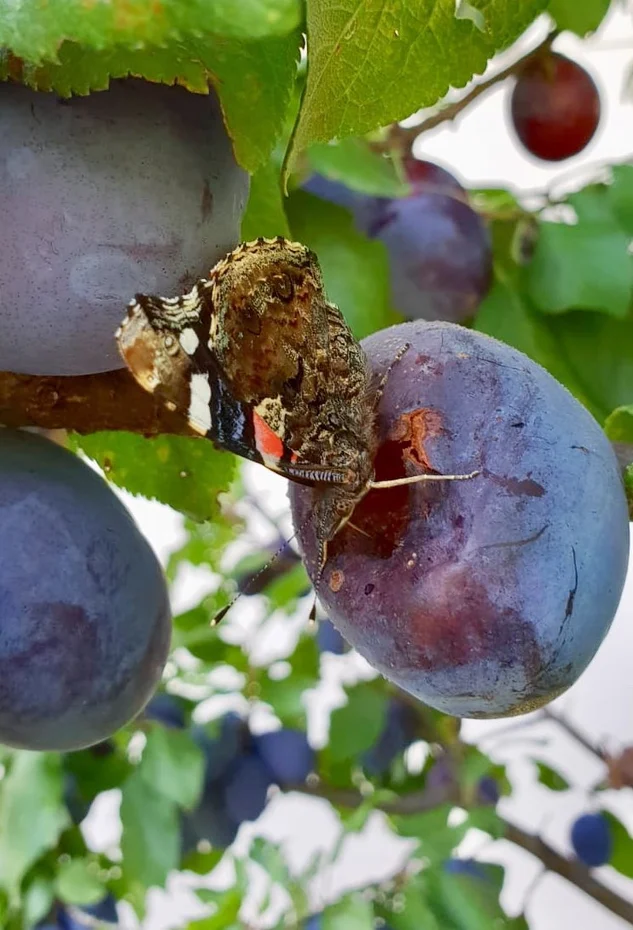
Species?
Vanessa atalanta
